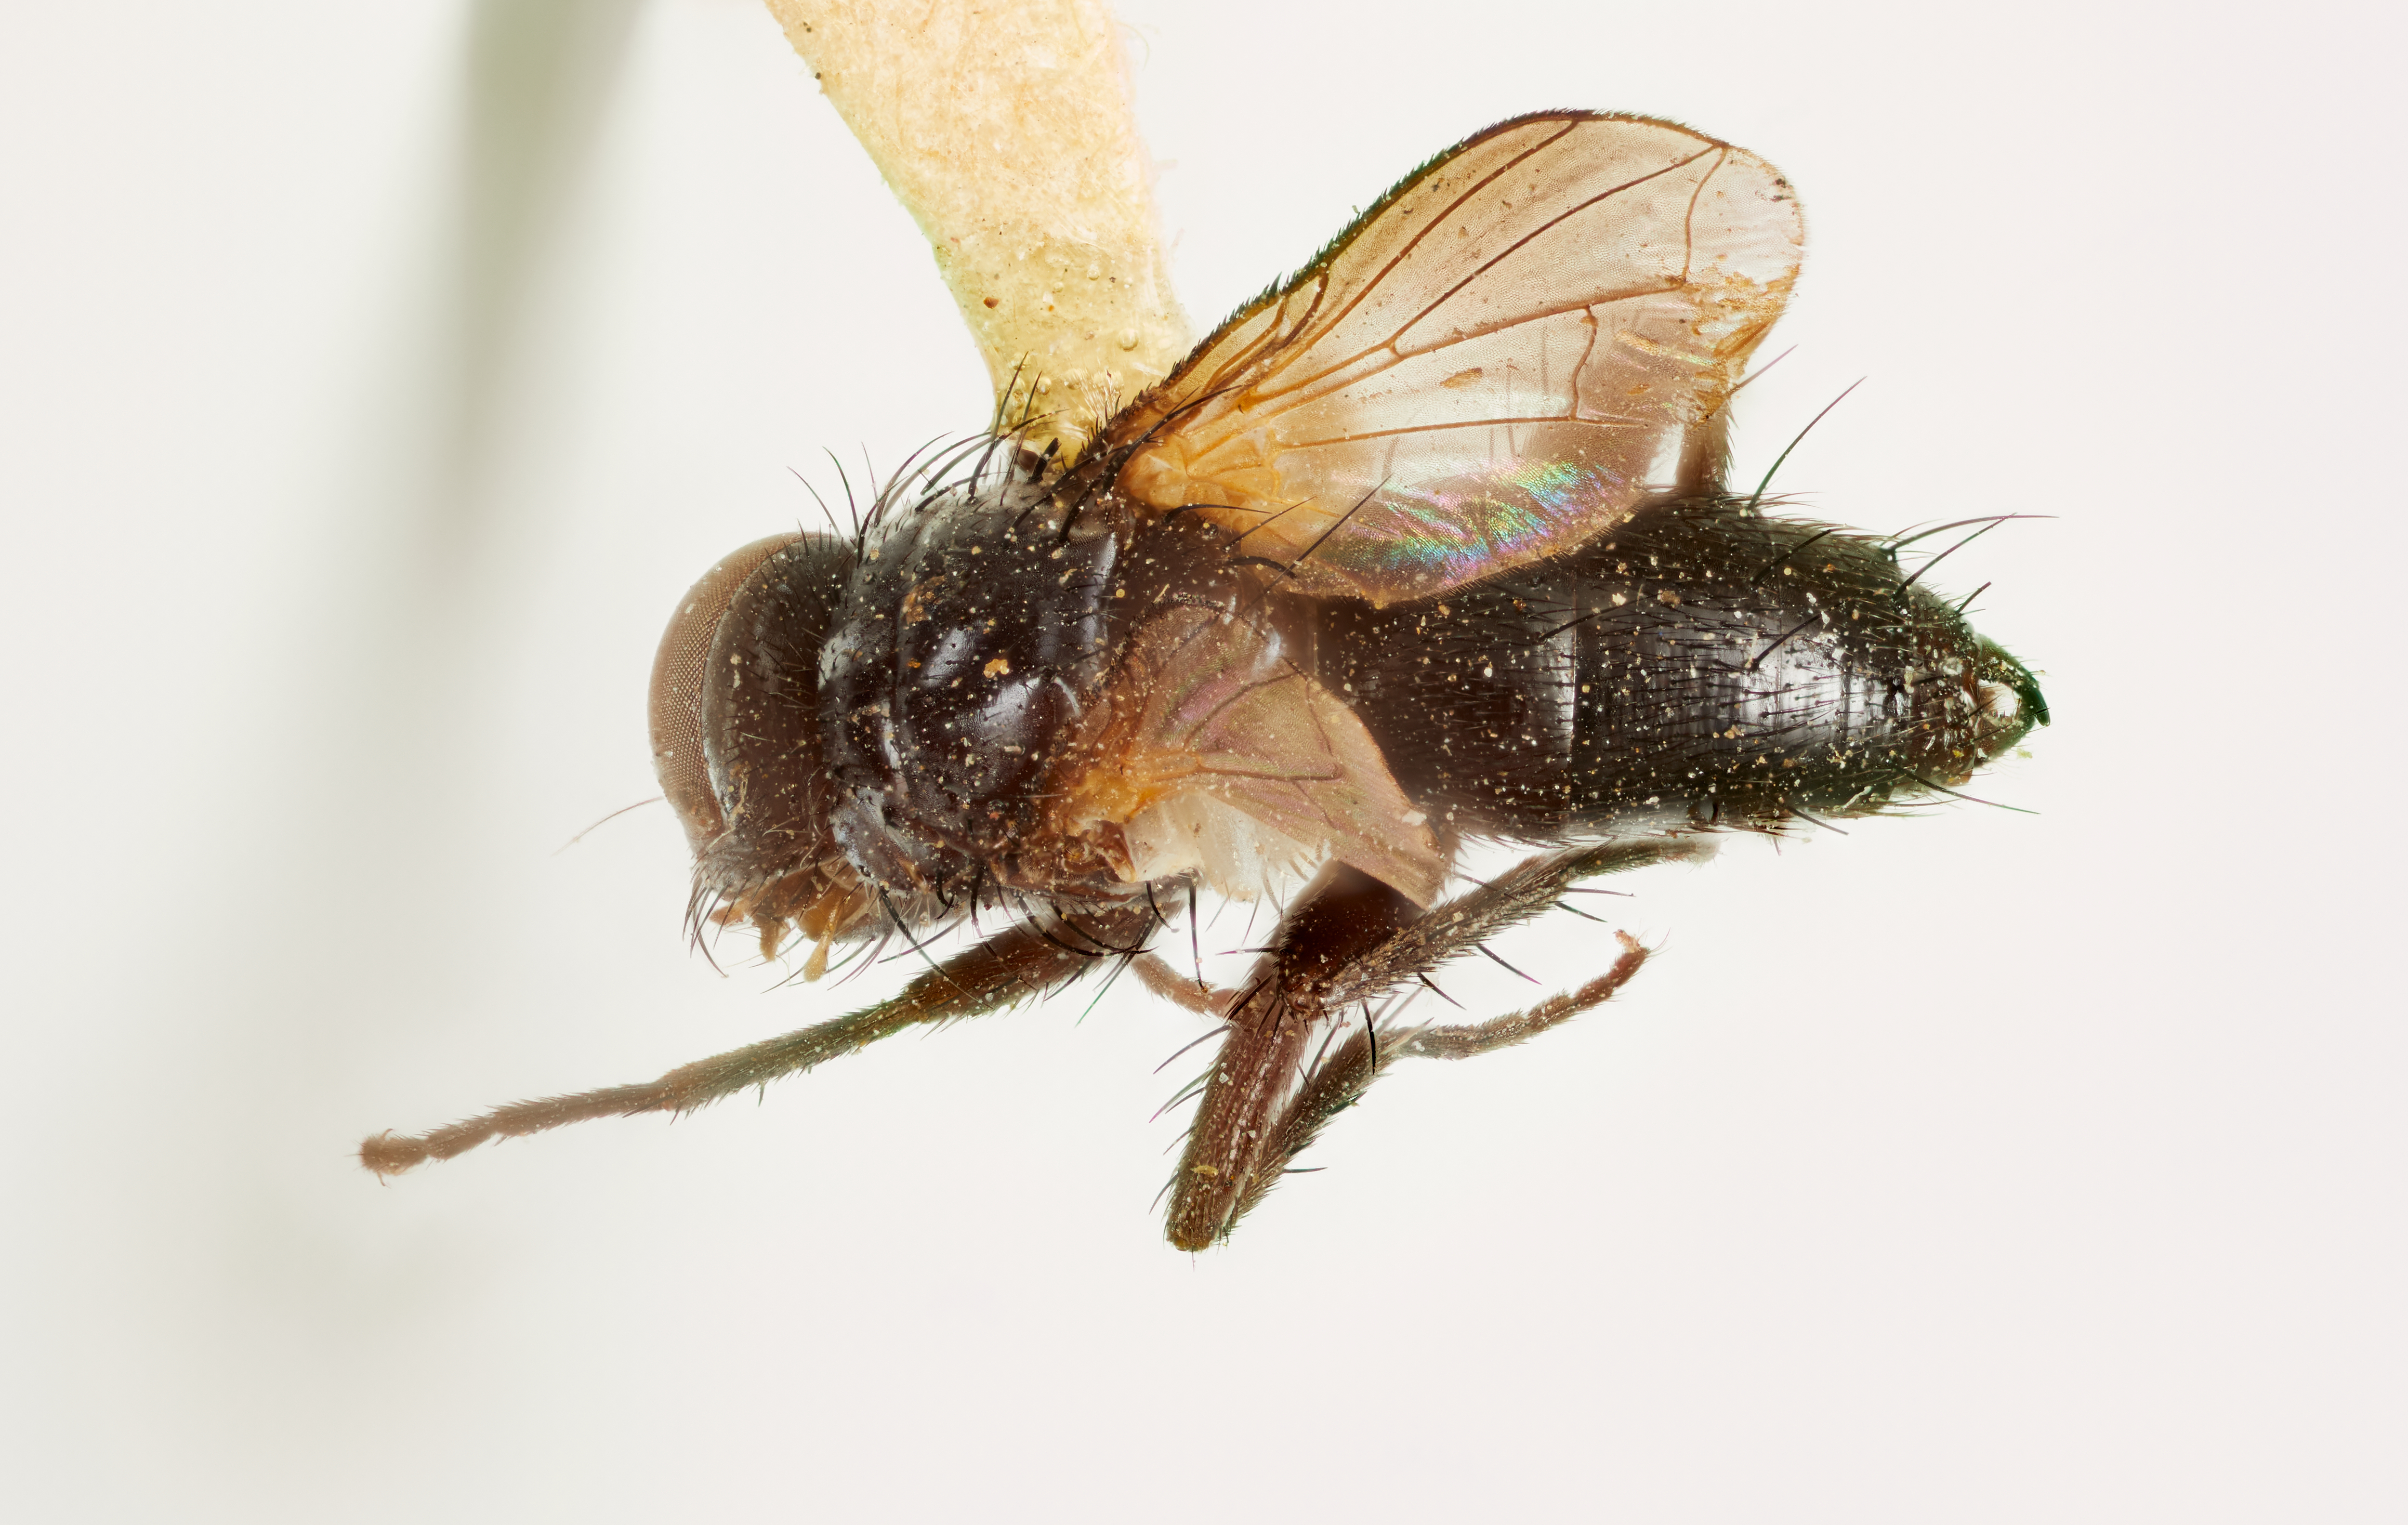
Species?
Dionaea nitoris
